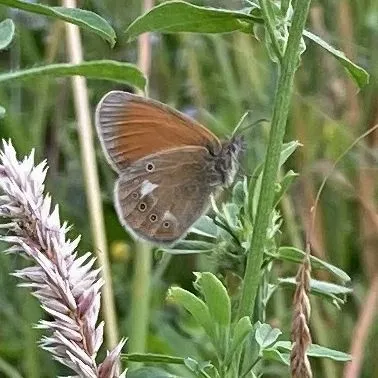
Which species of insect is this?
Coenonympha glycerion (also Coenonympha iphis)
